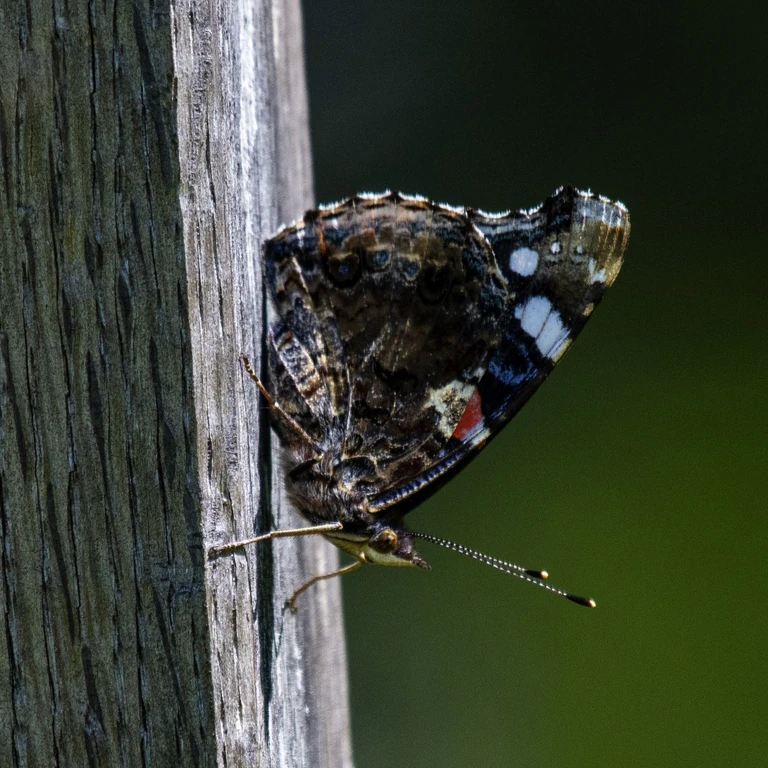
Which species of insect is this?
Vanessa atalanta
